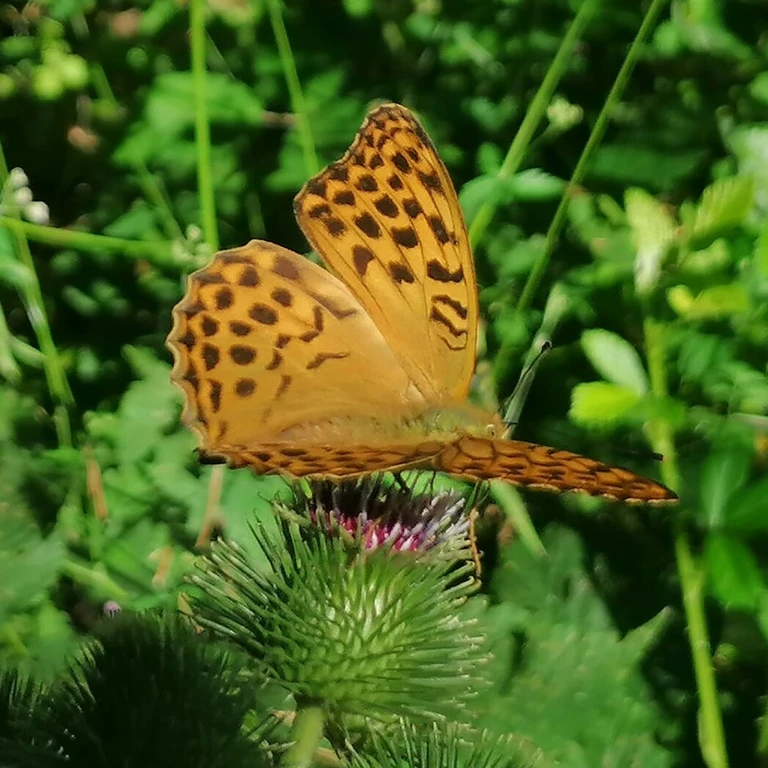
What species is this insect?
Argynnis paphia
